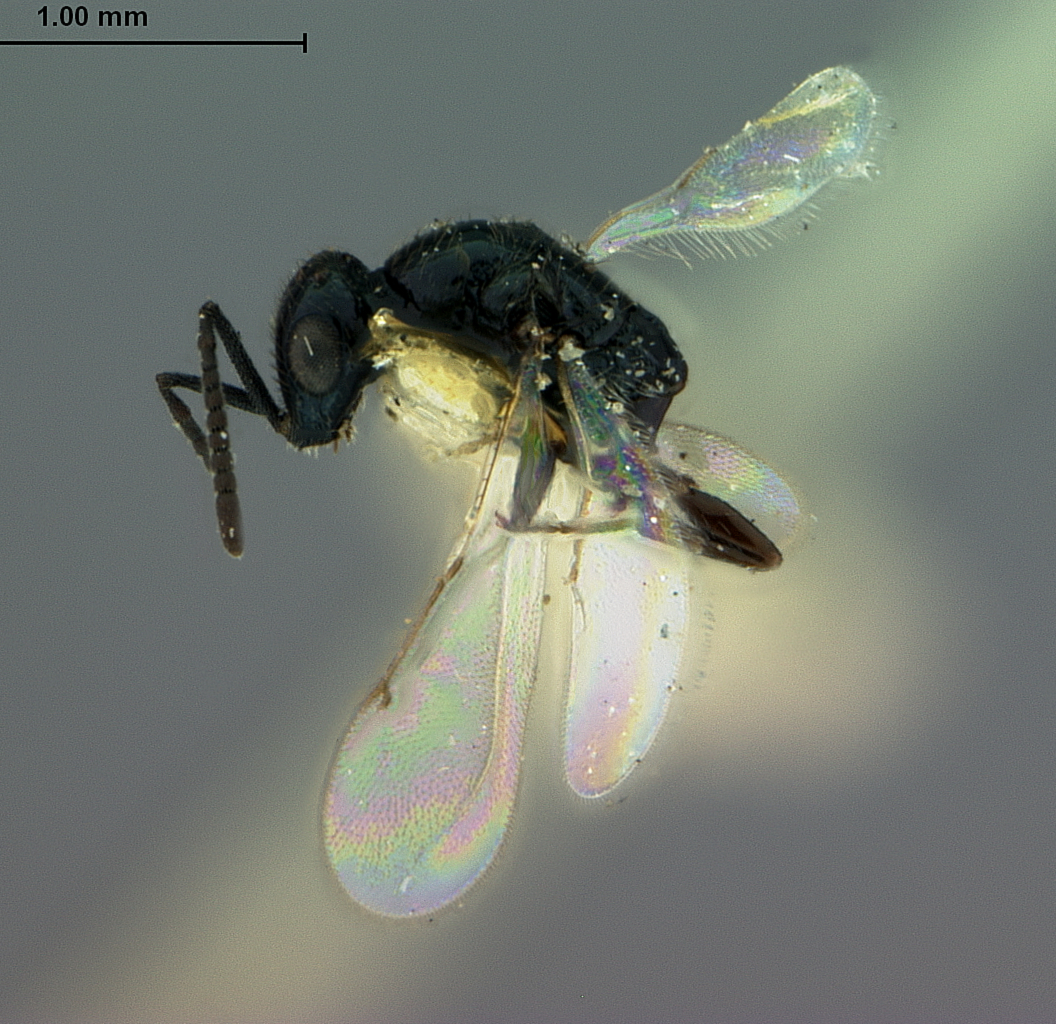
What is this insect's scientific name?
Spalangia haematobiae
